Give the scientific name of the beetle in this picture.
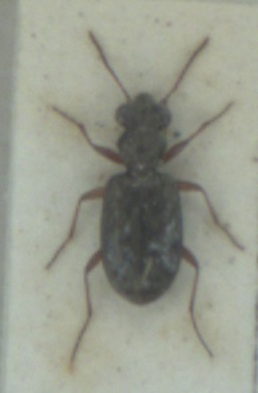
Asaphidion stierlini
